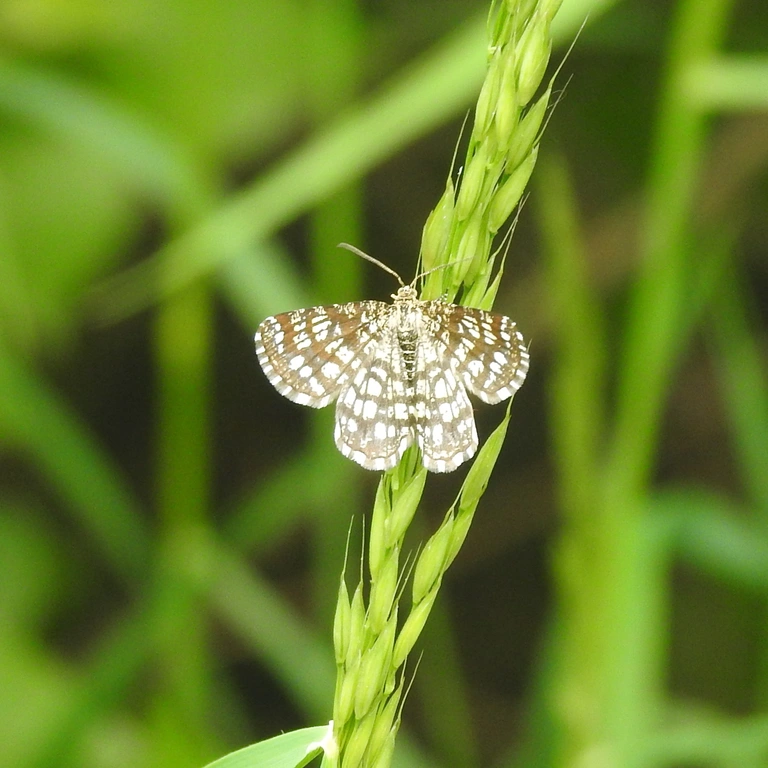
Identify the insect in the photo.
Chiasmia clathrata
